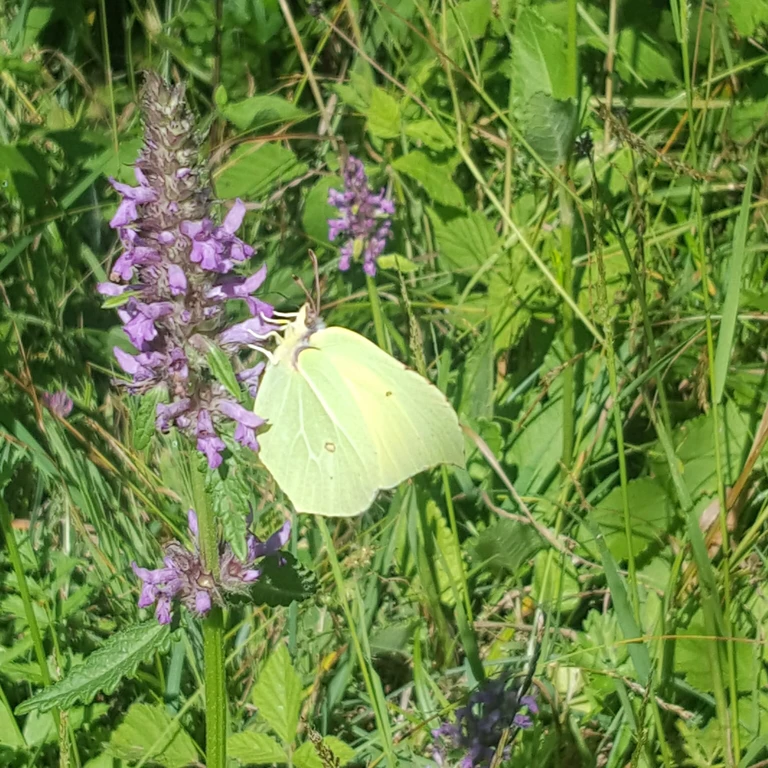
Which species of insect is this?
Gonepteryx rhamni
